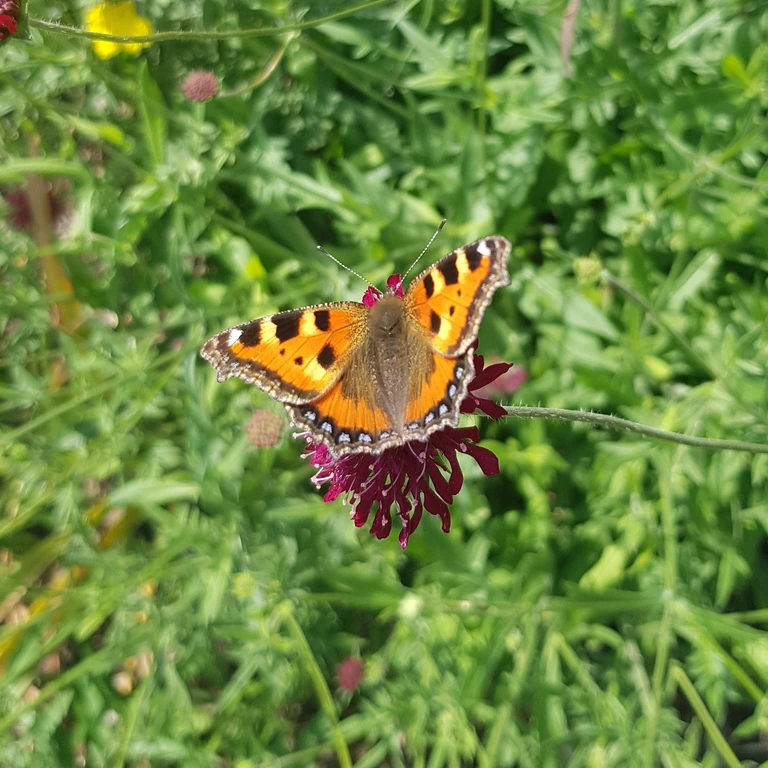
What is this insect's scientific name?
Aglais urticae
